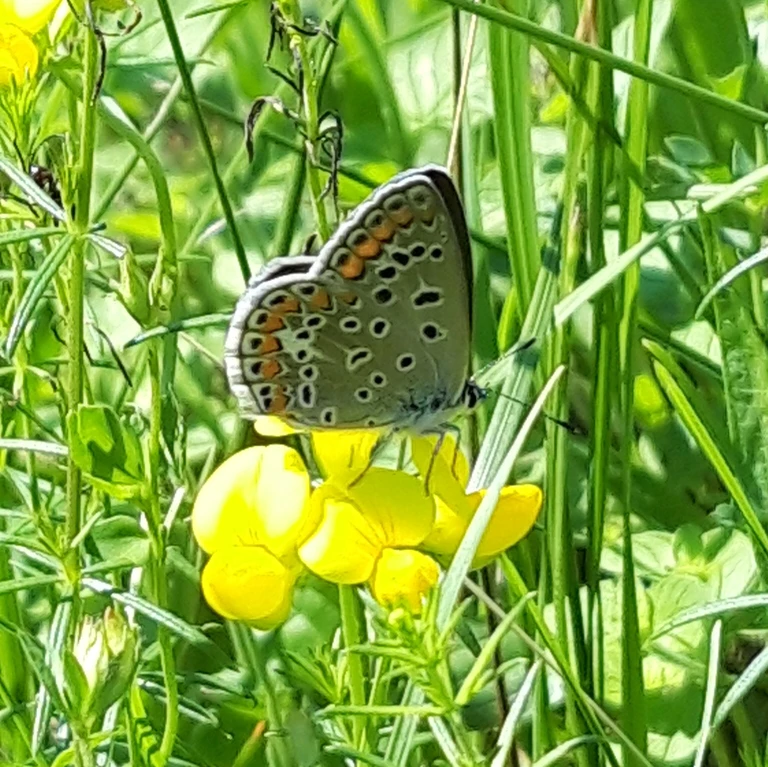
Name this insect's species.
Polyommatus icarus
